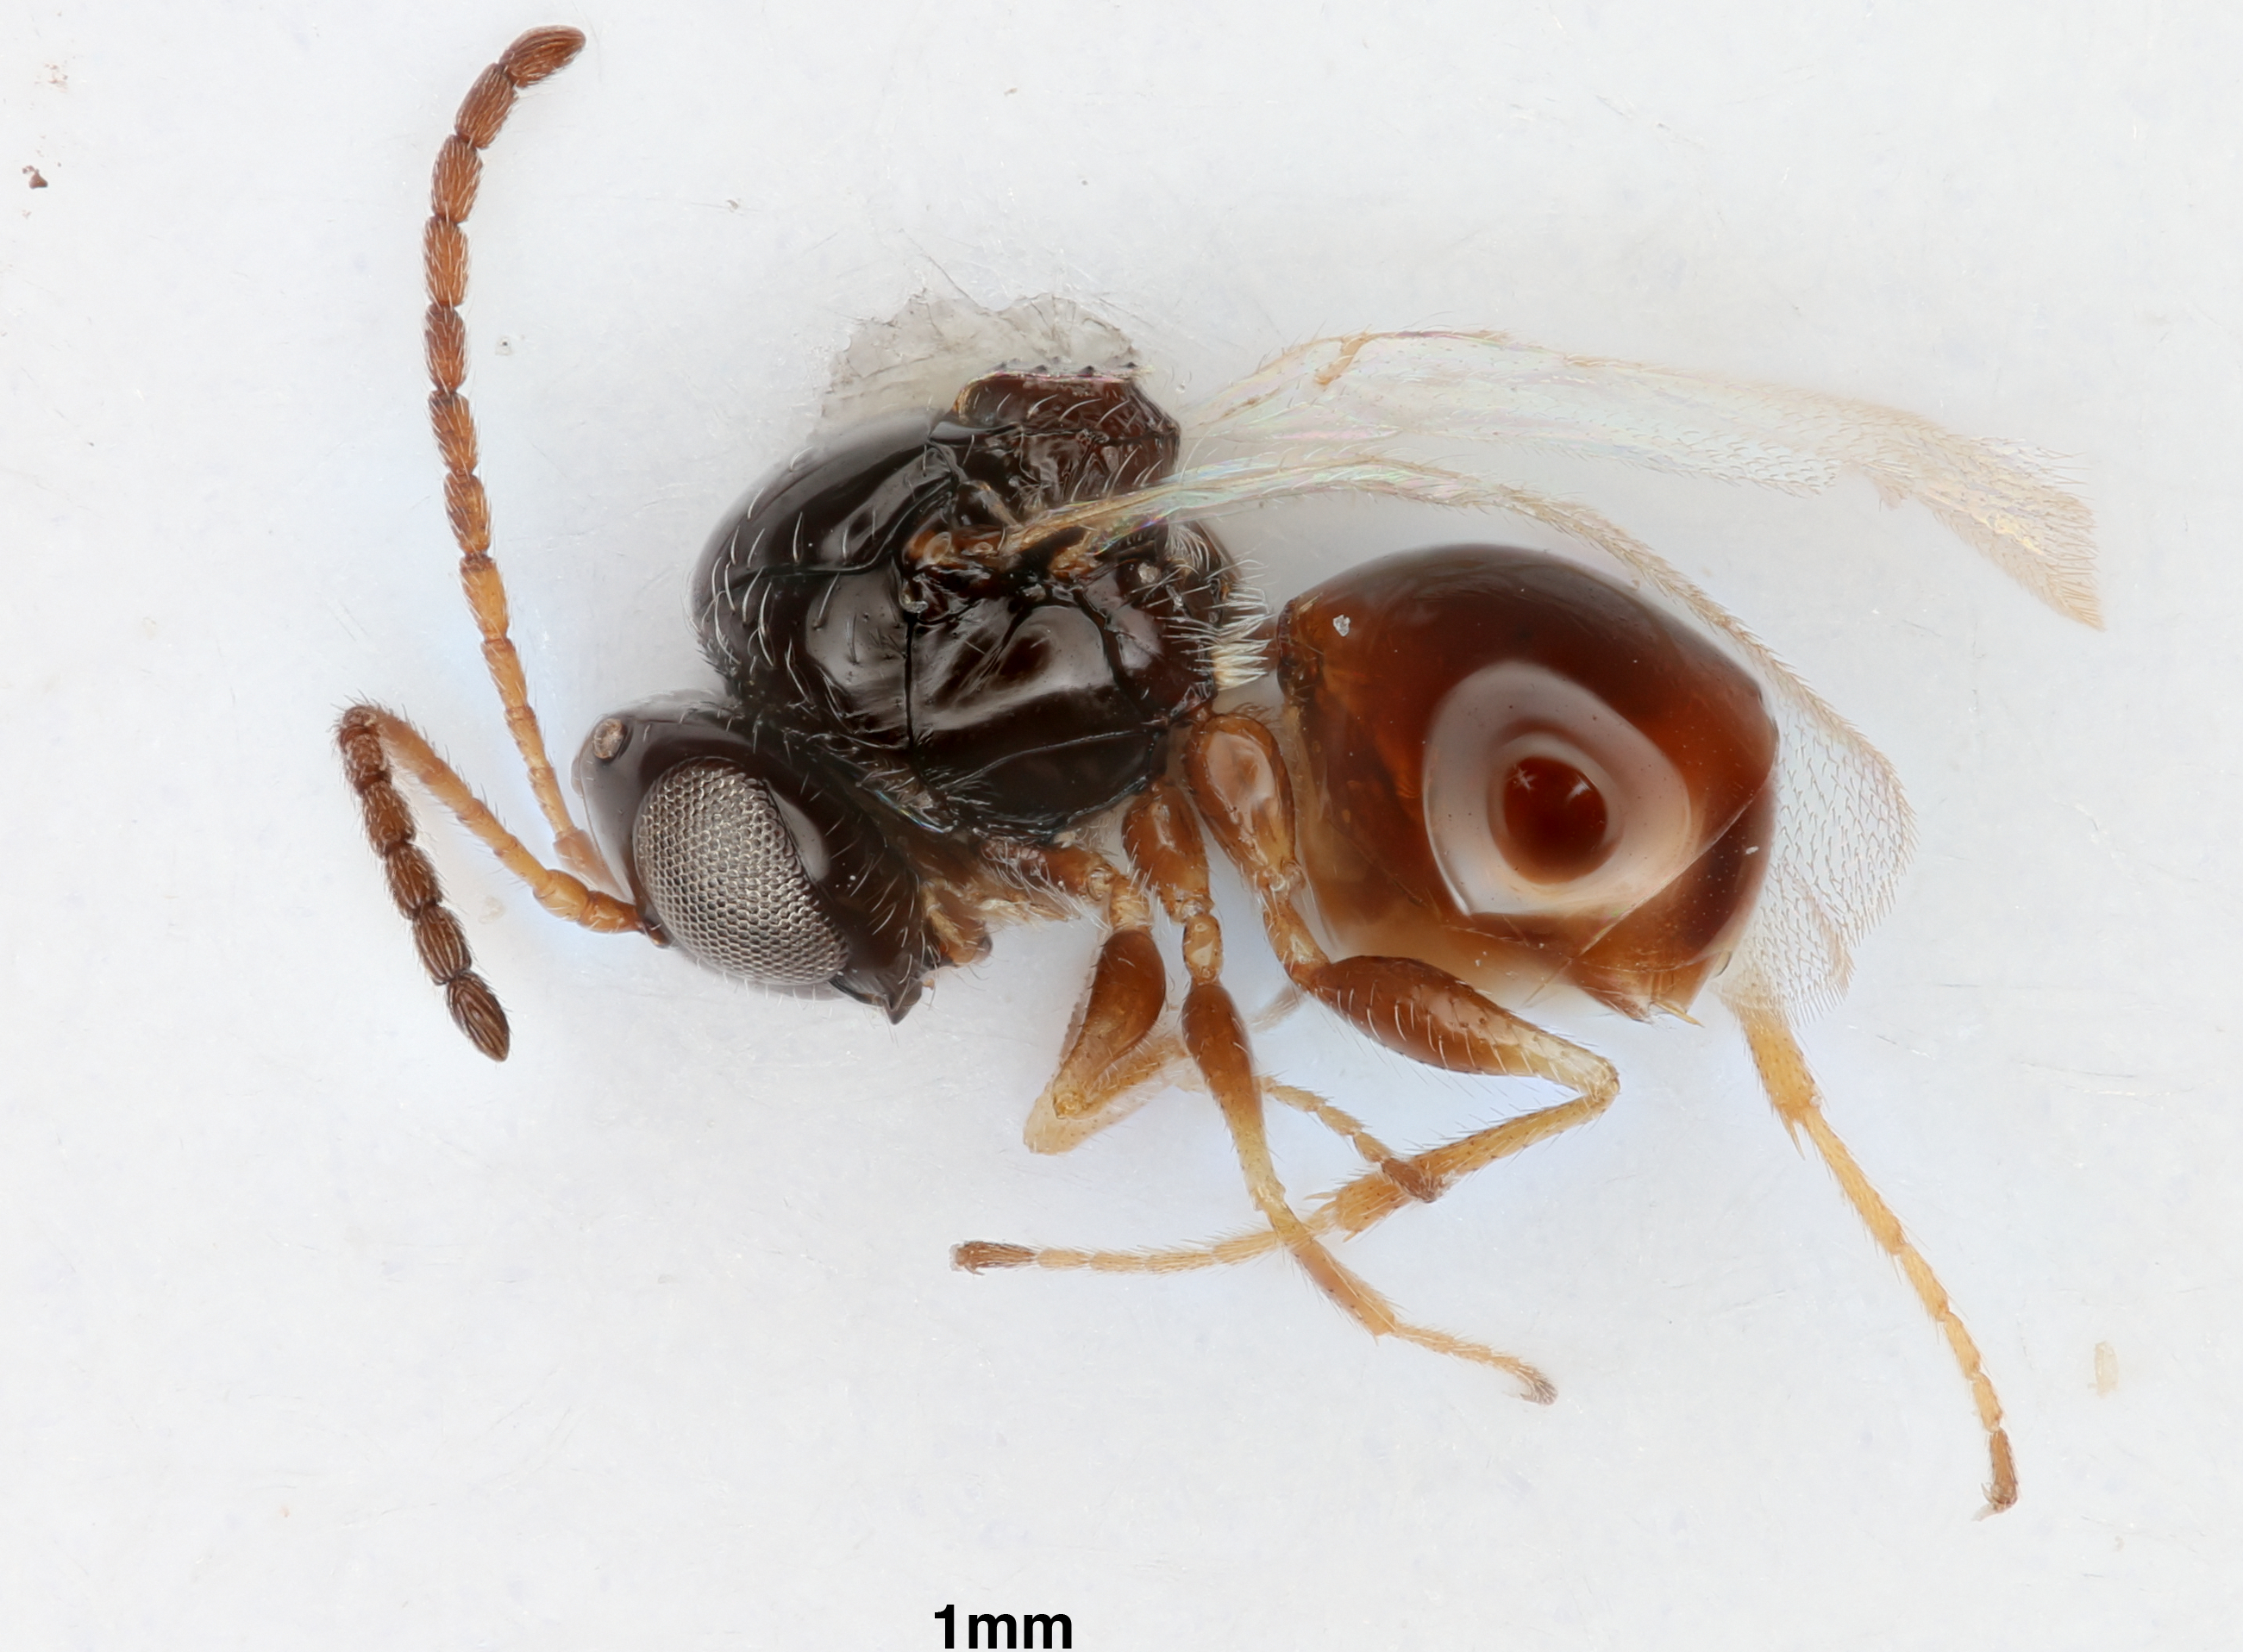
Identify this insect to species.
Nordlanderia klosse
